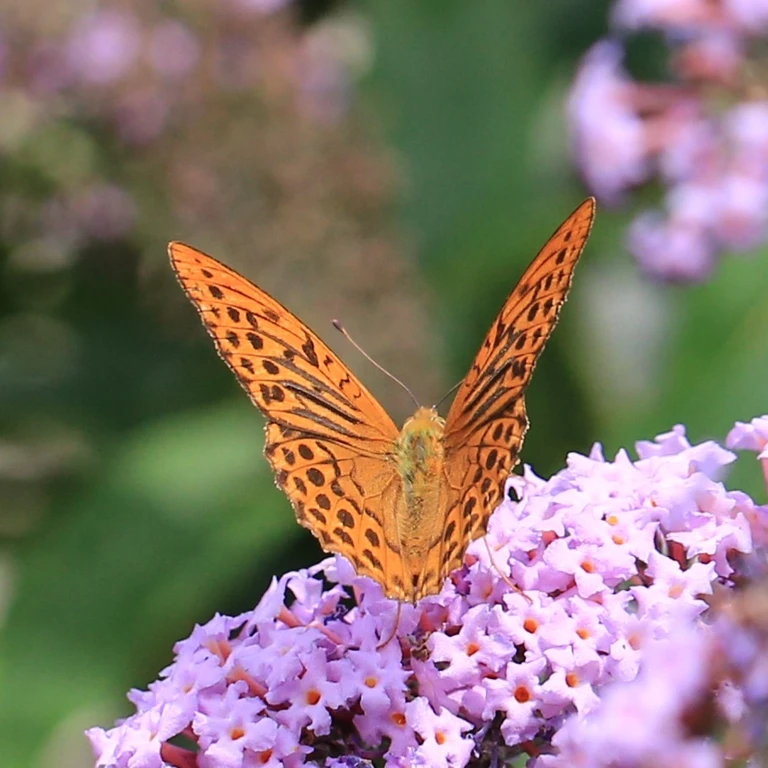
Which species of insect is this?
Argynnis paphia
